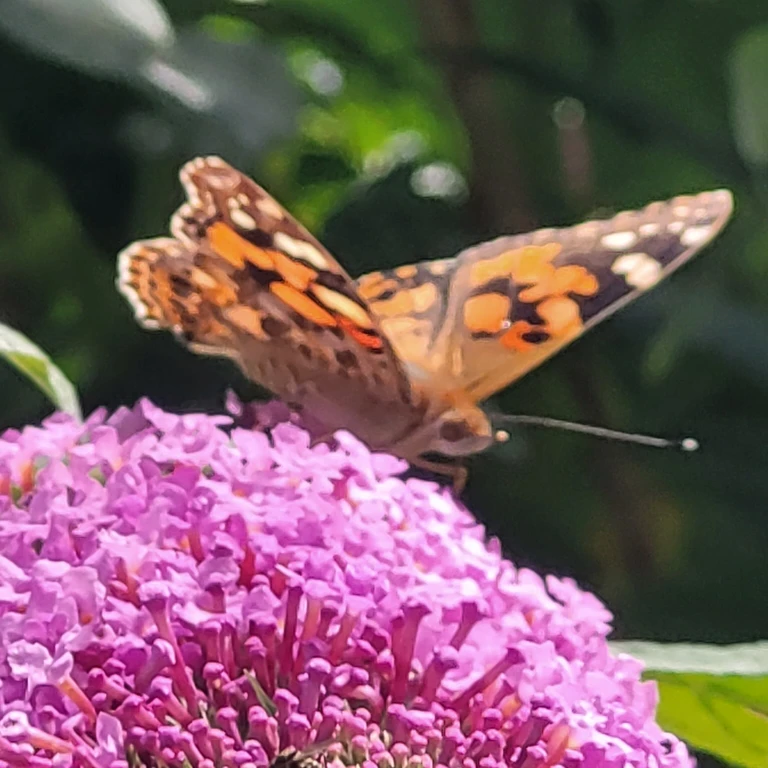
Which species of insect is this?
Vanessa cardui
